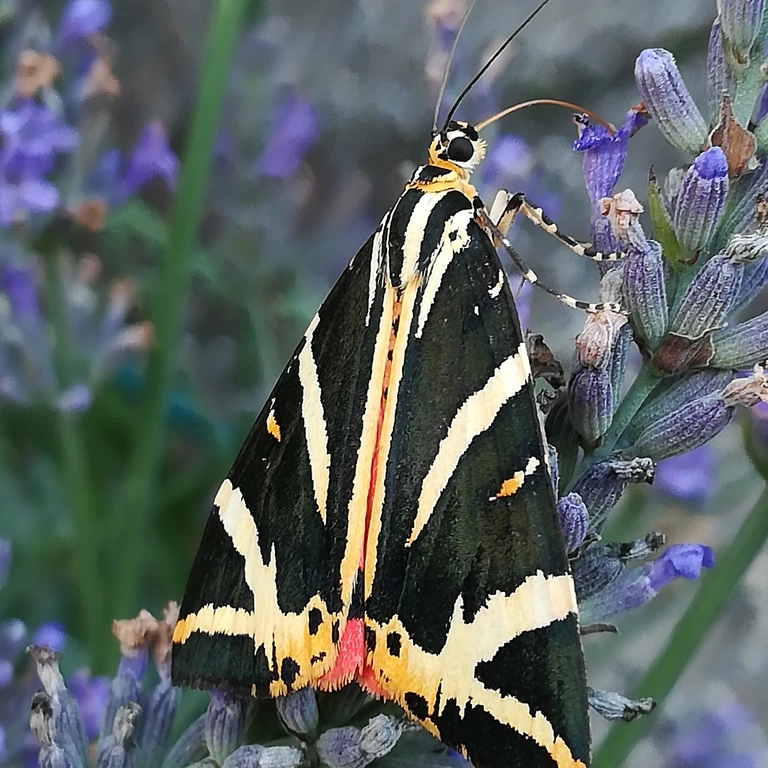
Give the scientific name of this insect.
Euplagia quadripunctaria
